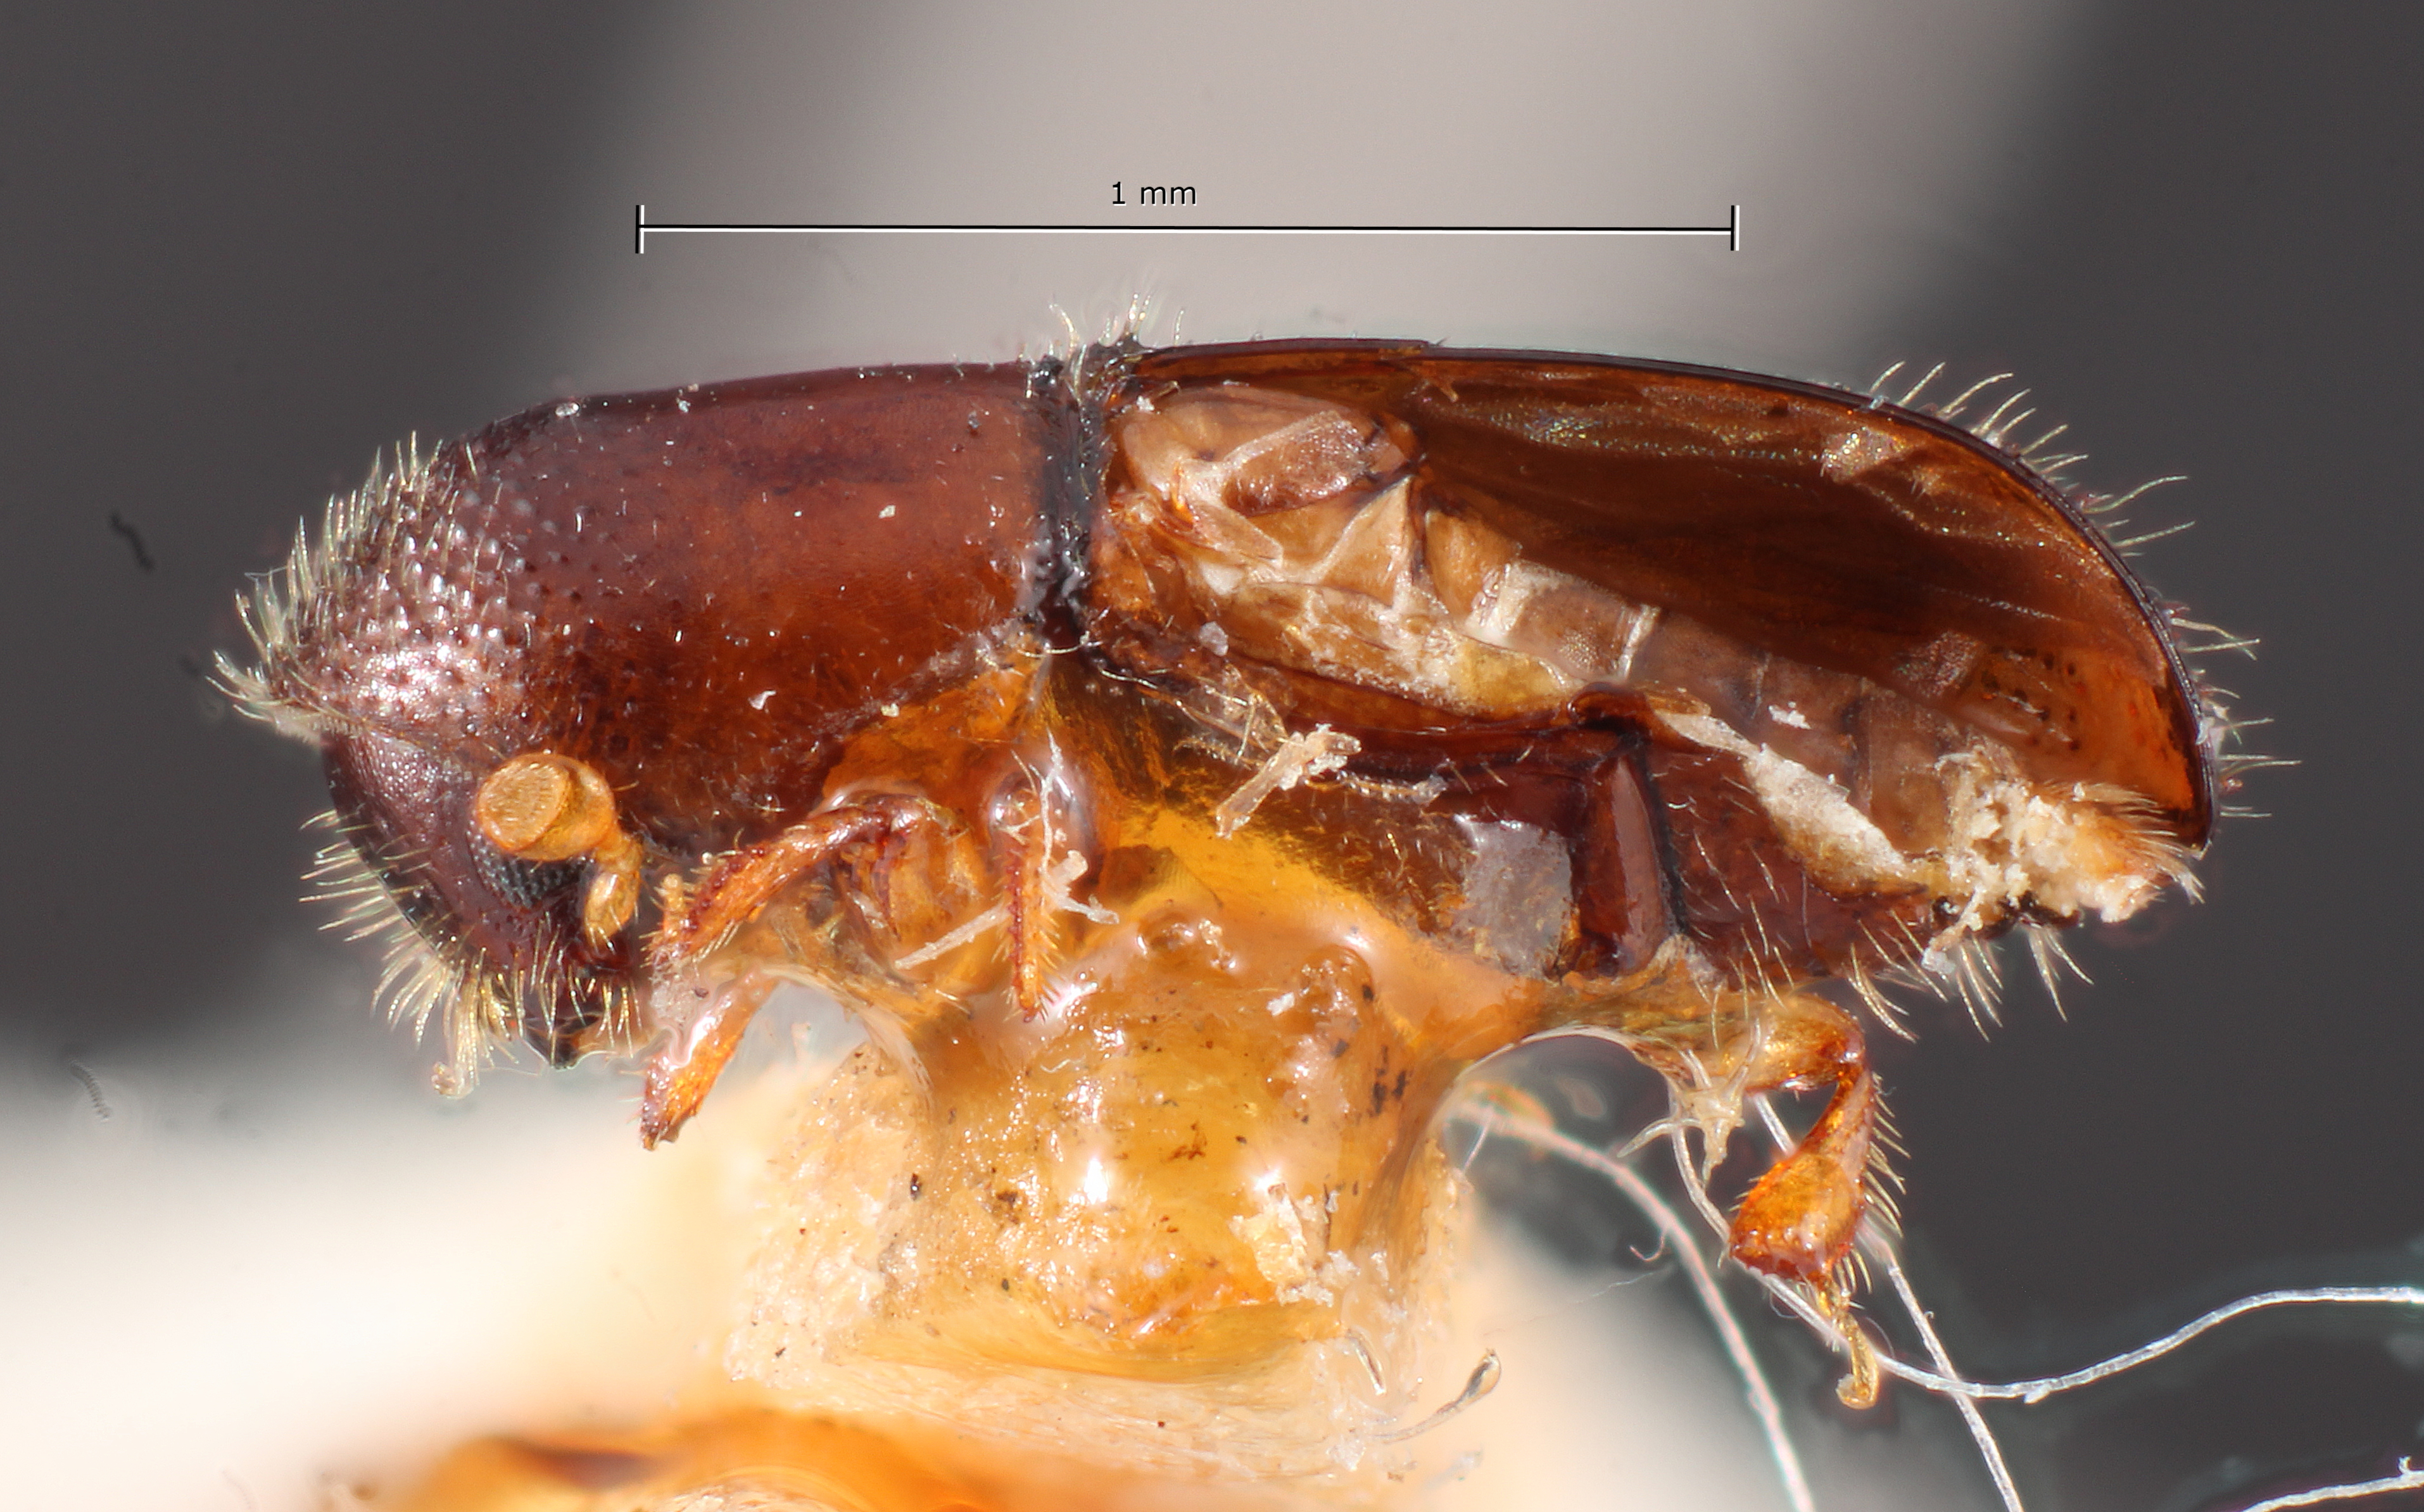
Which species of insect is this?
Xyleborinus pecanis (also Xyleborus pecanis)
